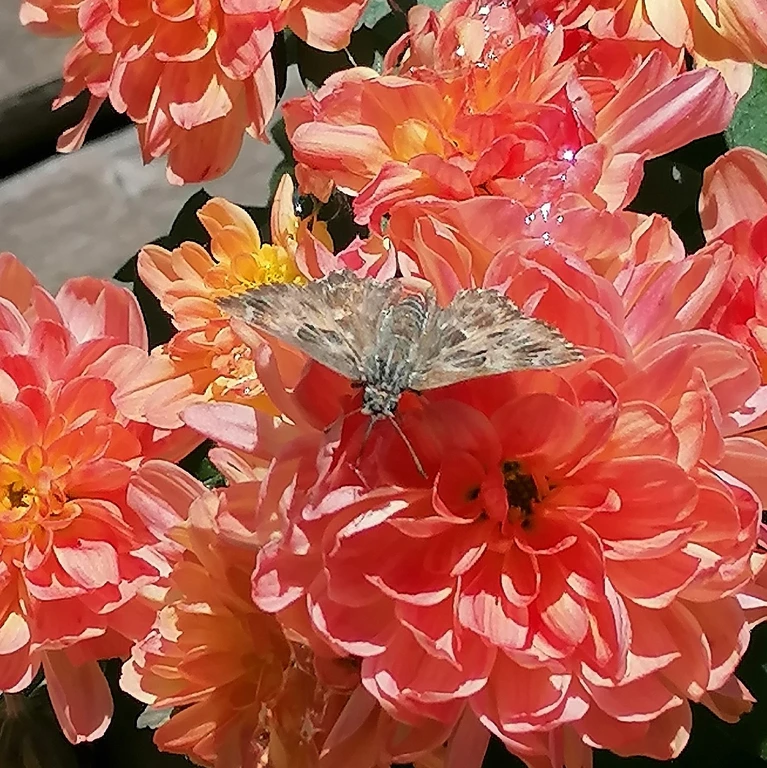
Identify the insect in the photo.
Carcharodus alceae
